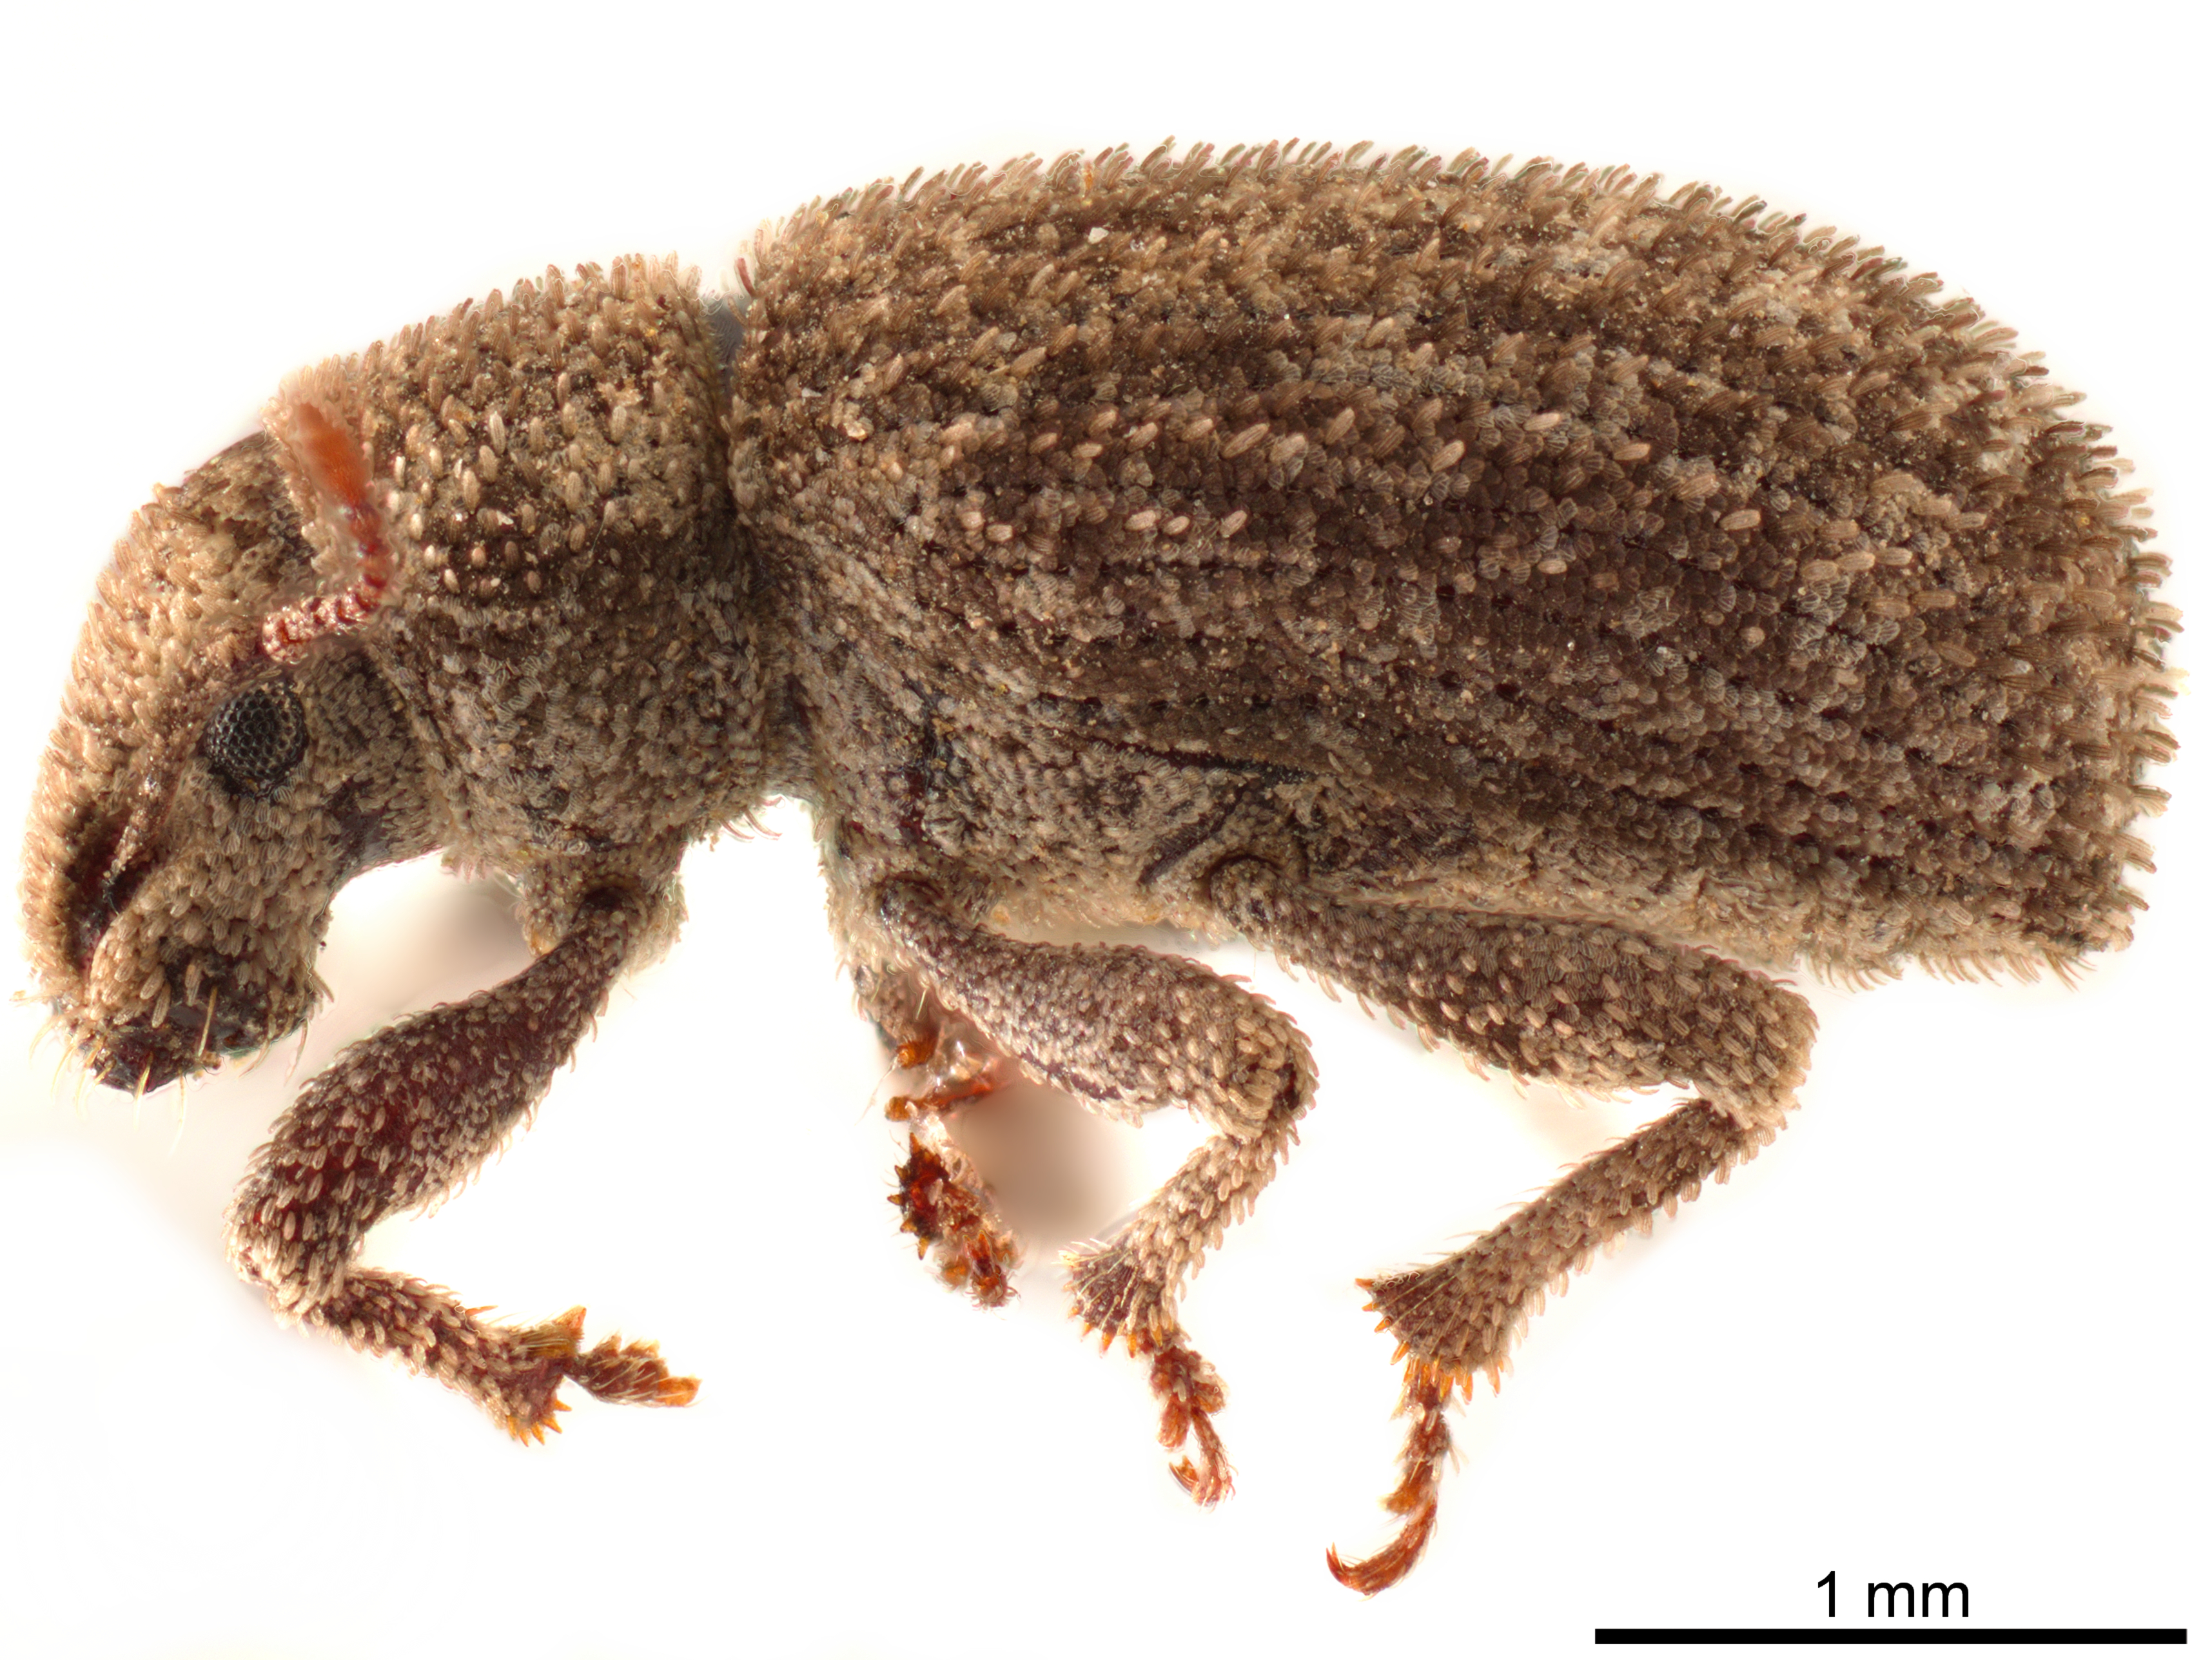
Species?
Eucyllus cinereus
